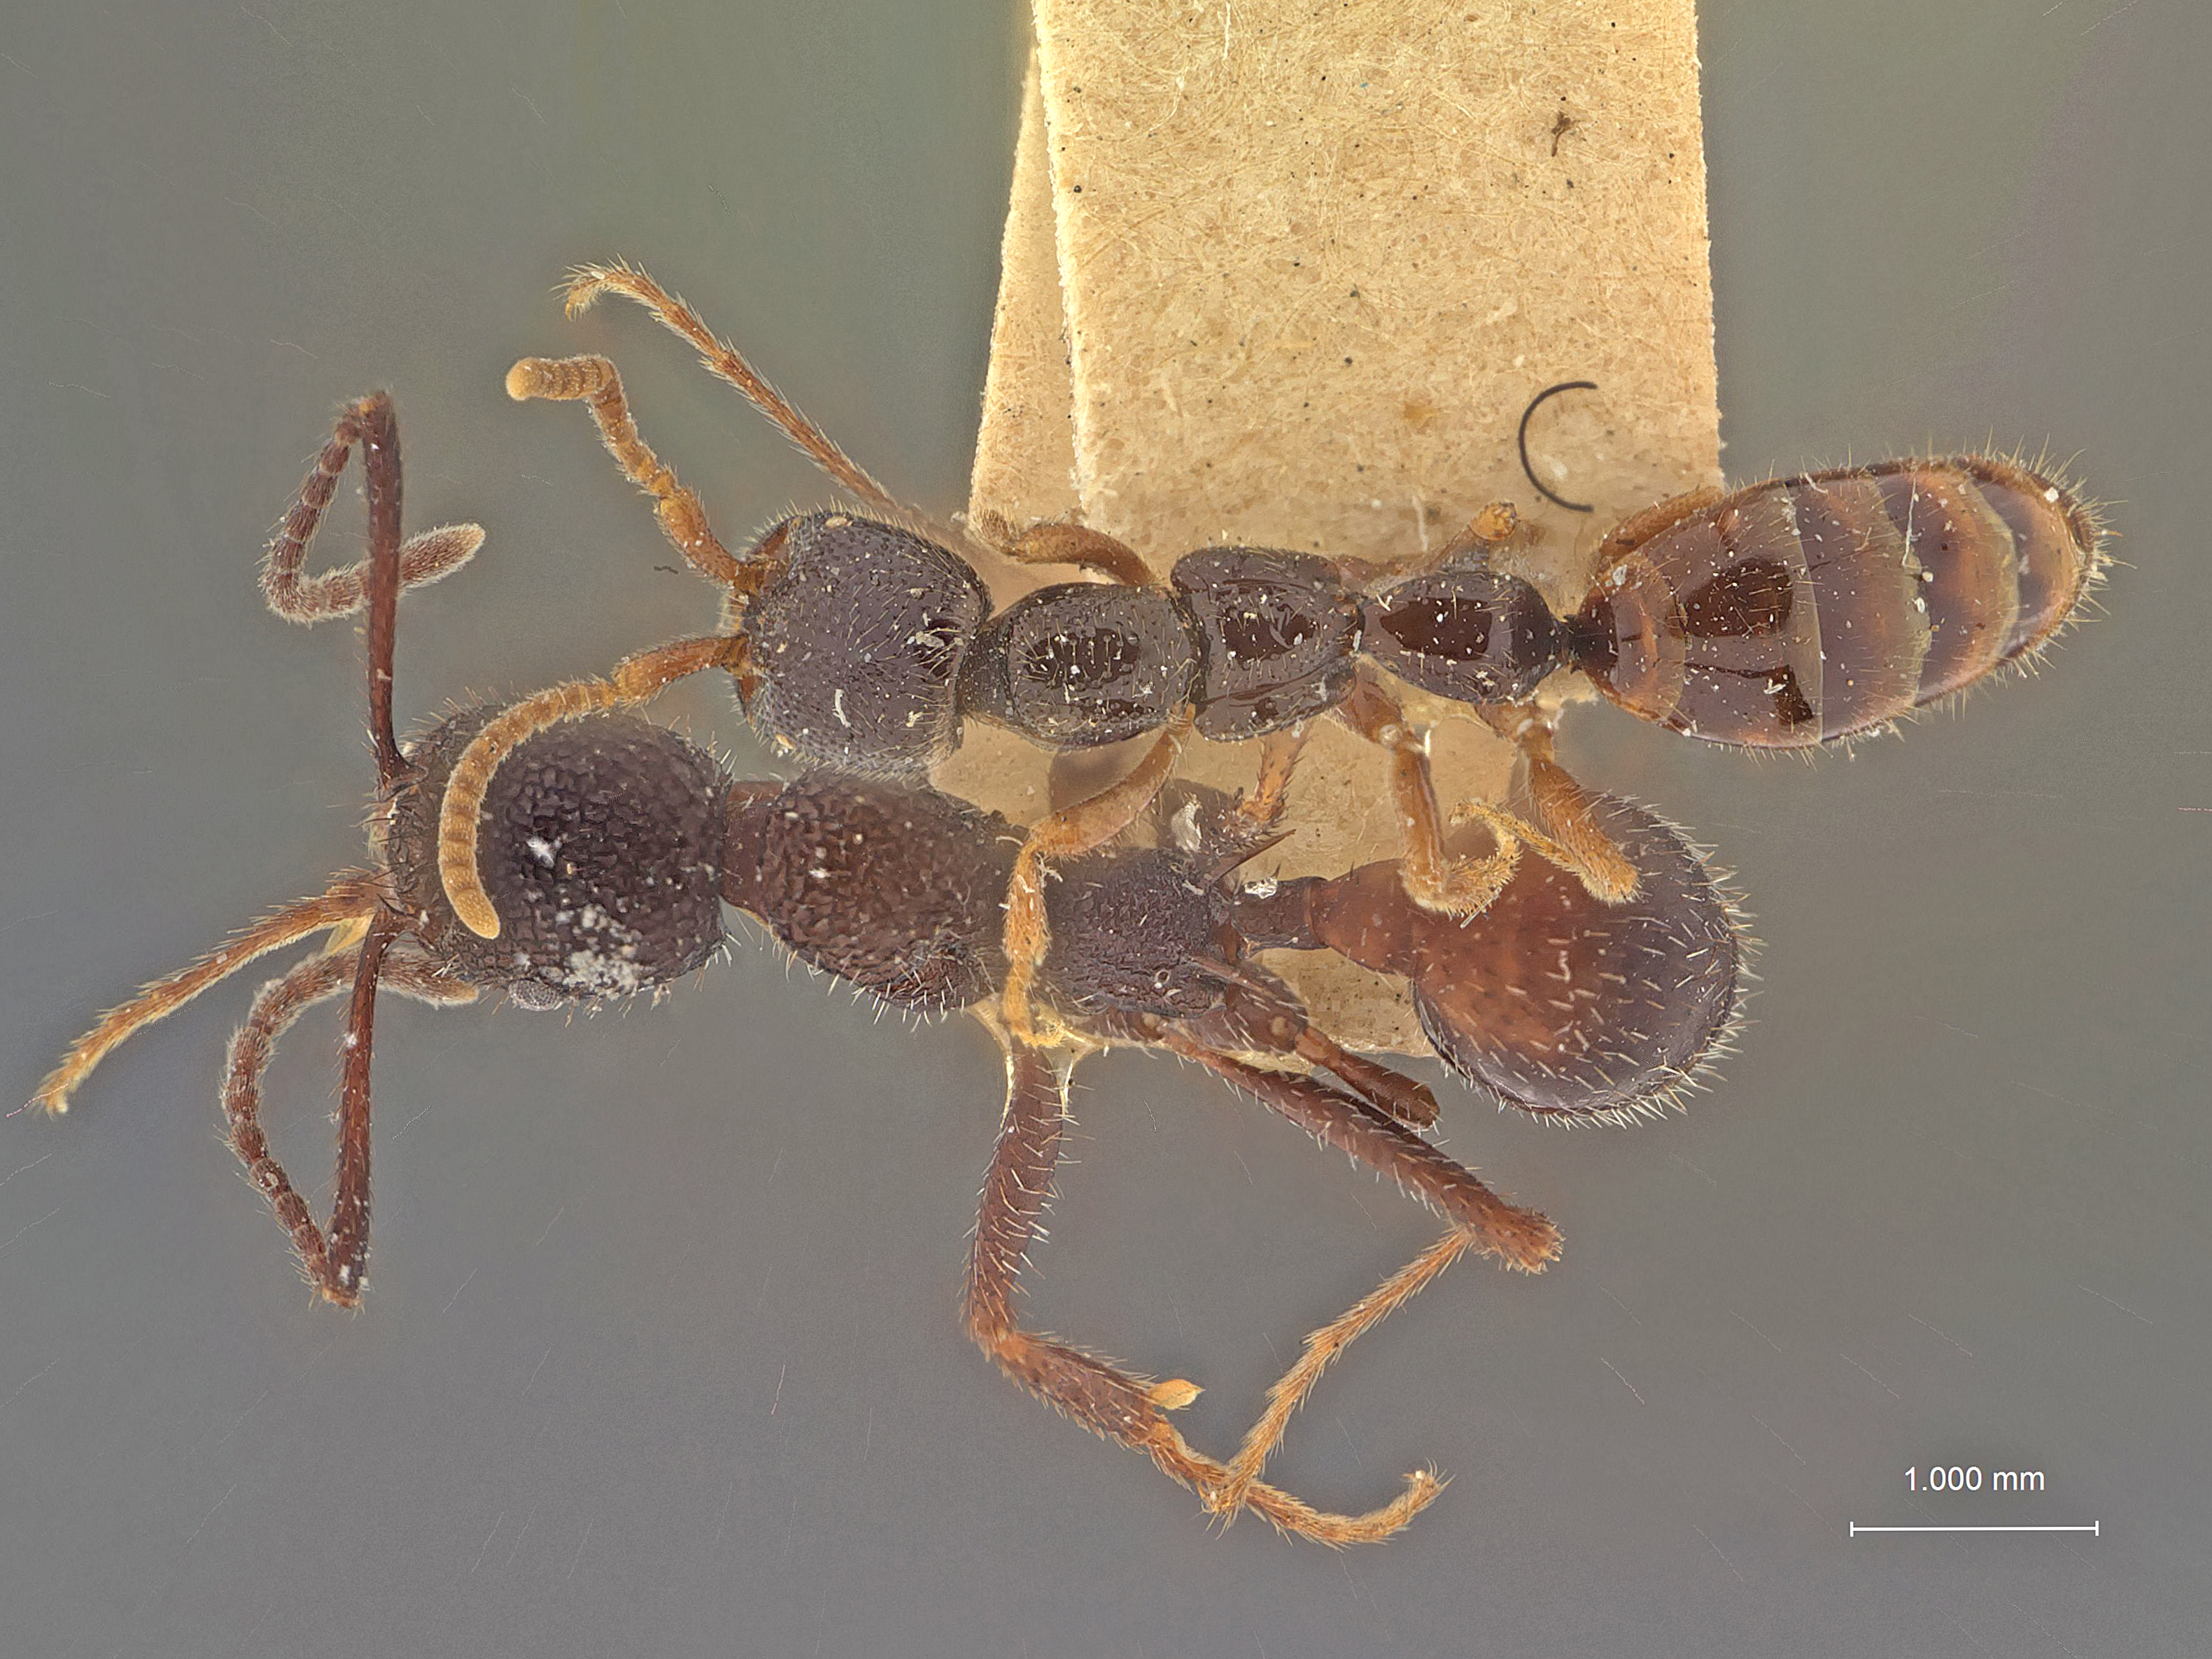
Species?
Pseudisobrachium terresi
